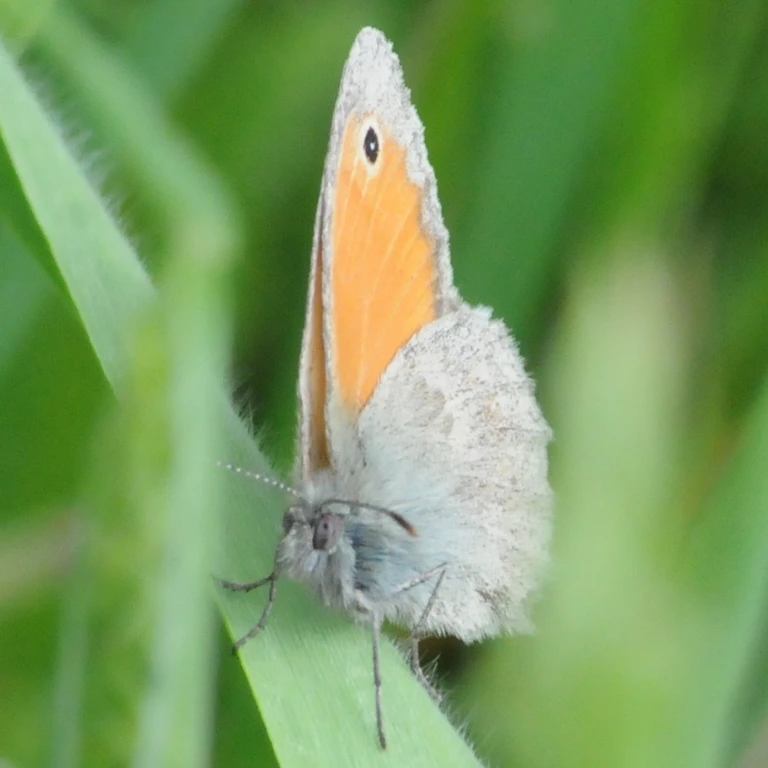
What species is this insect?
Coenonympha pamphilus
